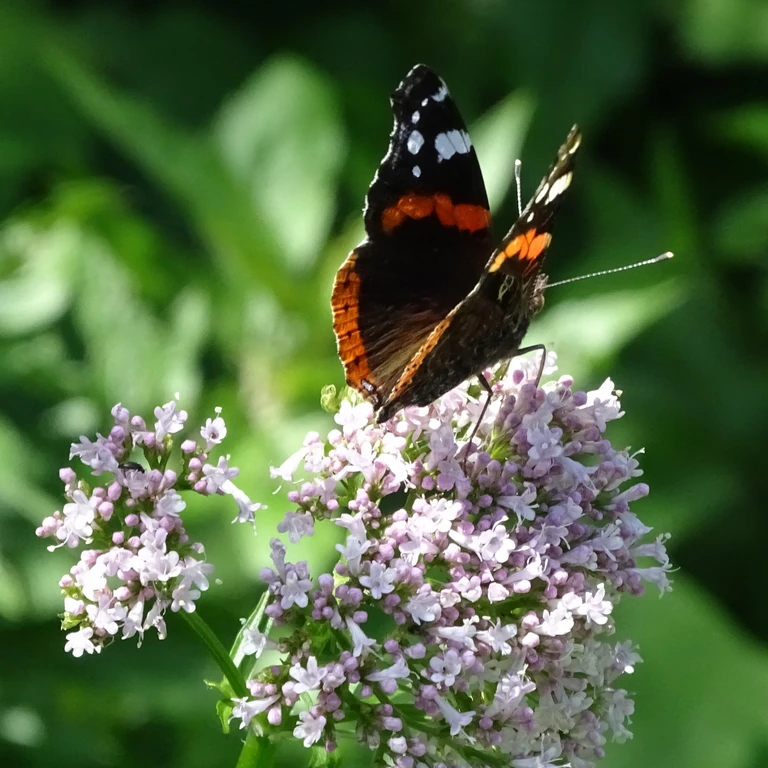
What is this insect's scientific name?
Vanessa atalanta
